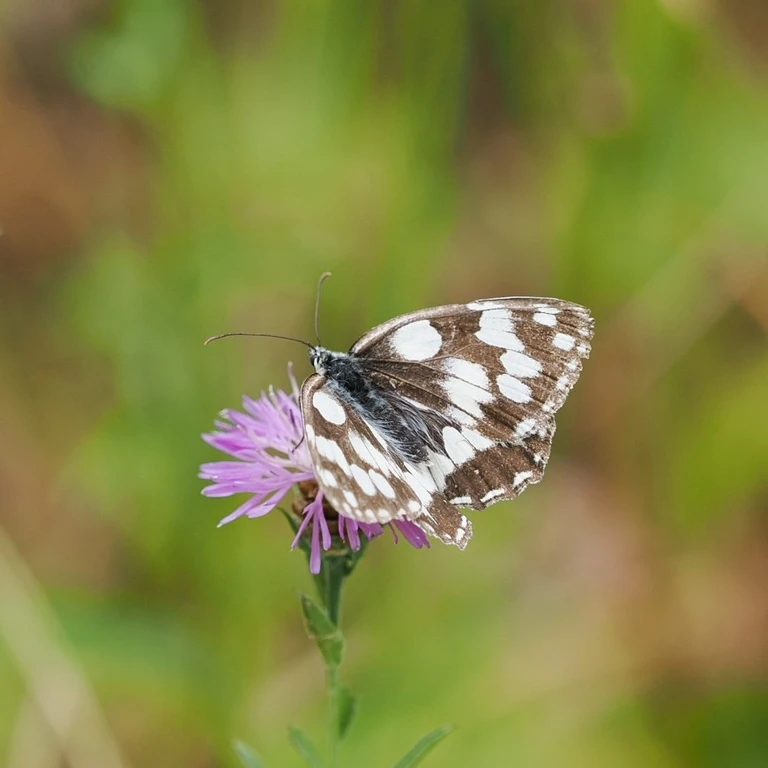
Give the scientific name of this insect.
Melanargia galathea
